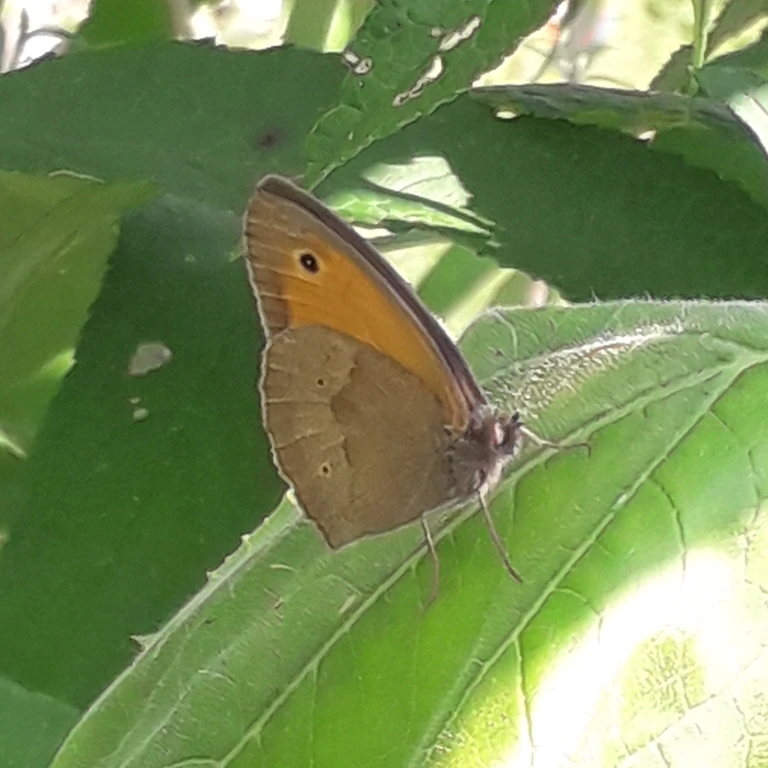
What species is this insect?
Maniola jurtina
